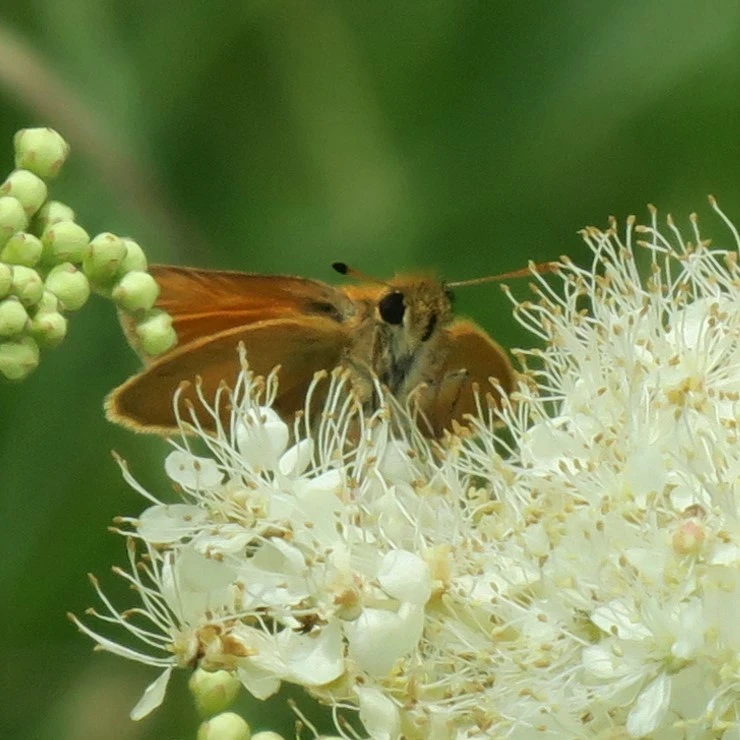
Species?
Thymelicus lineola
